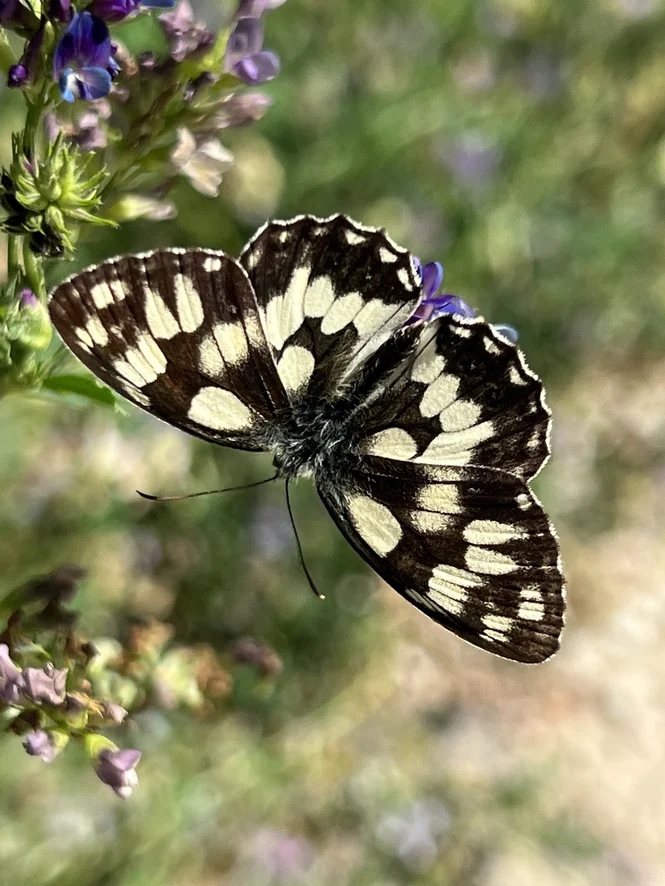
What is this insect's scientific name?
Melanargia galathea
